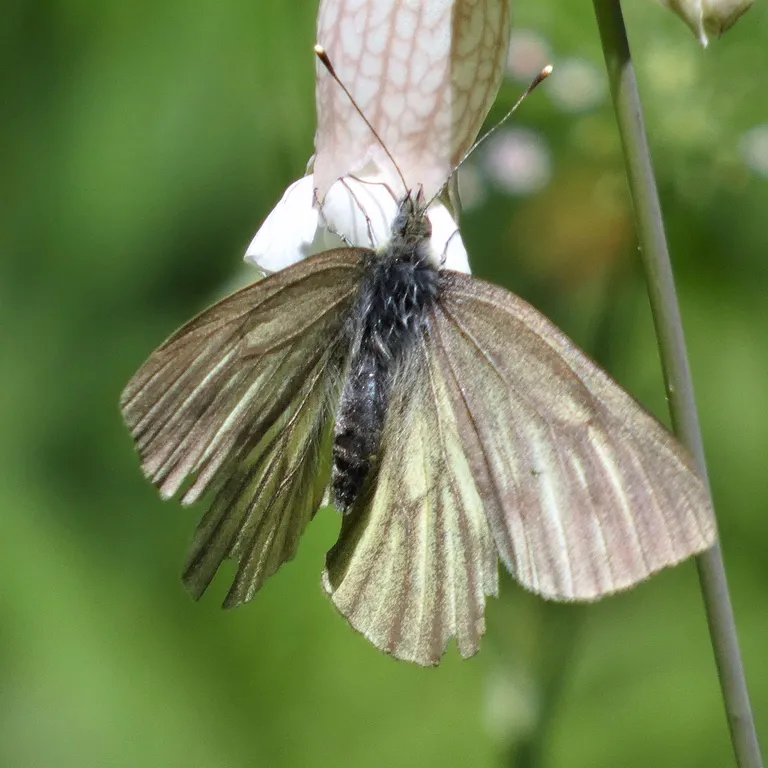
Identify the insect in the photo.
Pieris bryoniae
